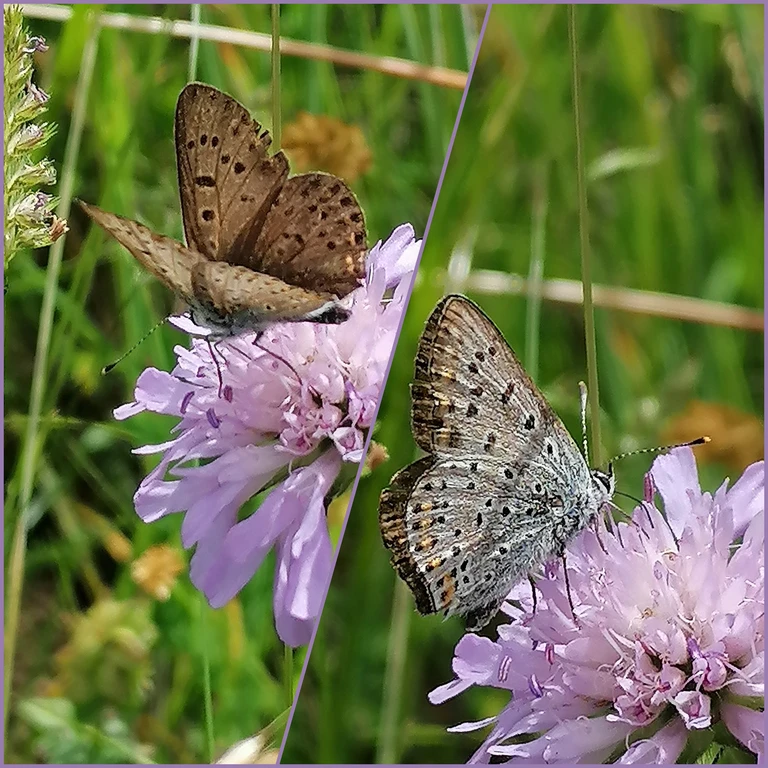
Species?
Lycaena tityrus (also Loweia tityrus)
